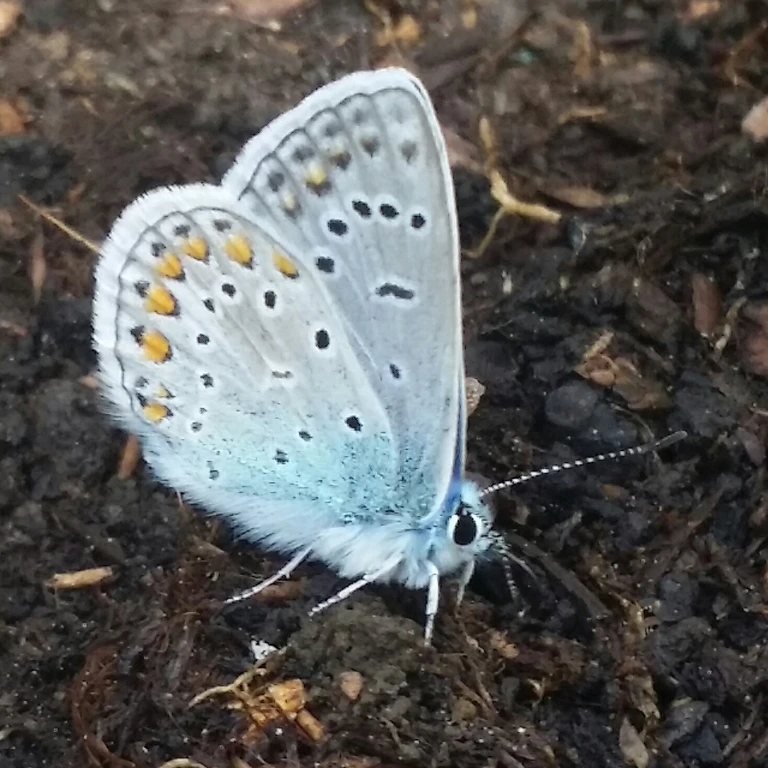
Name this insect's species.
Polyommatus icarus
